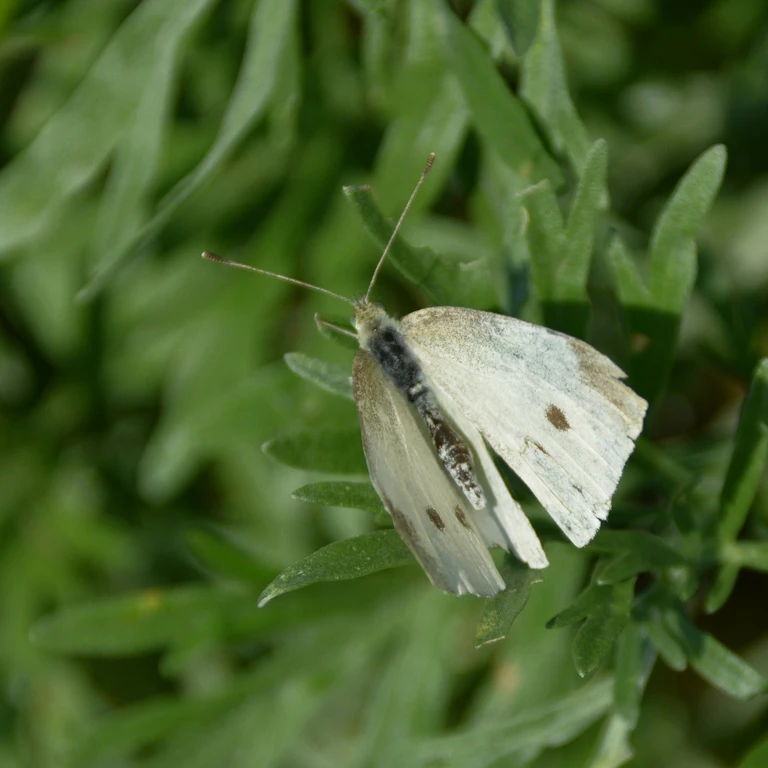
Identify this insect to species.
Pieris rapae
